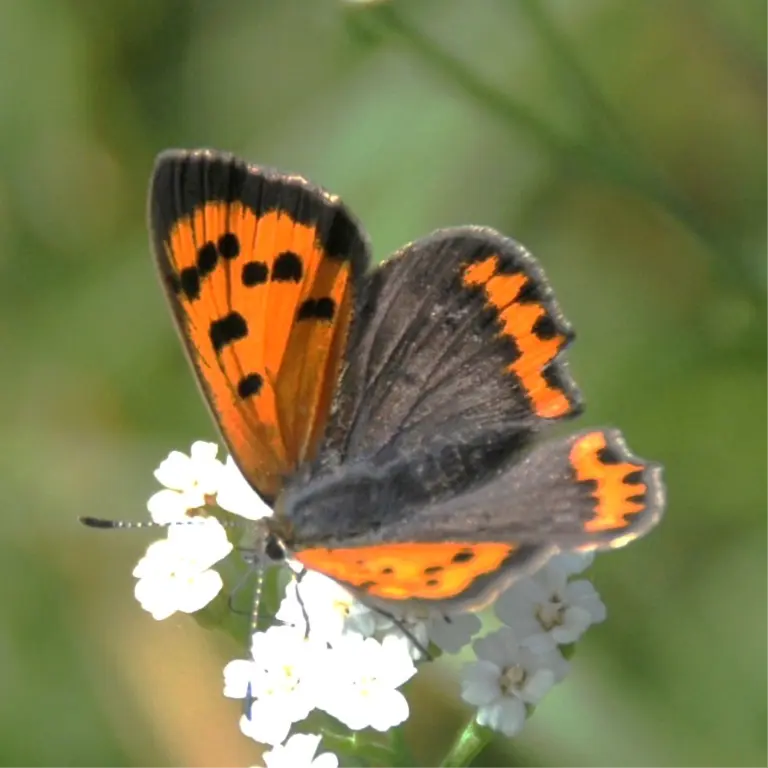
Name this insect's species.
Lycaena phlaeas
